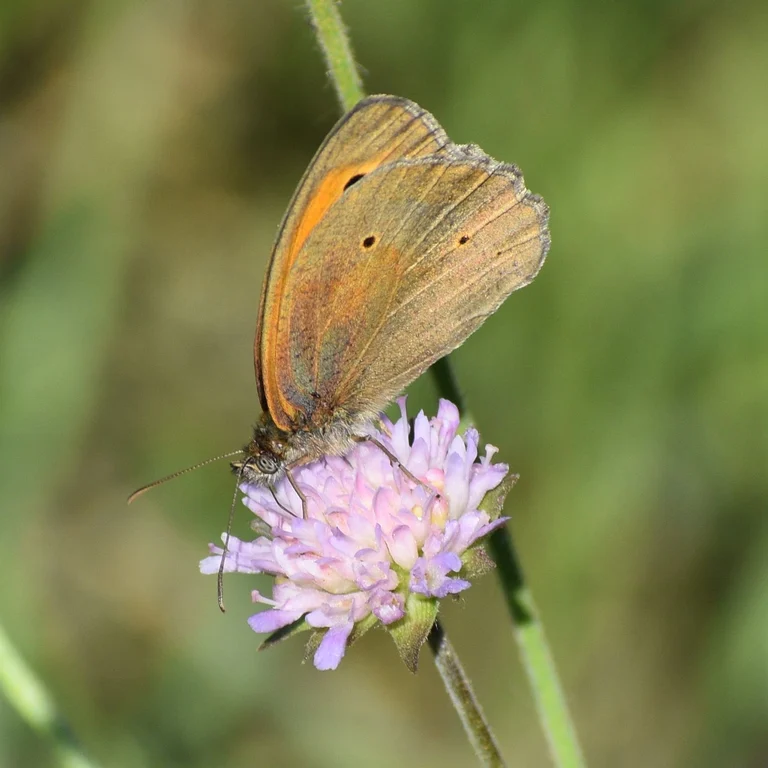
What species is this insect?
Maniola jurtina
